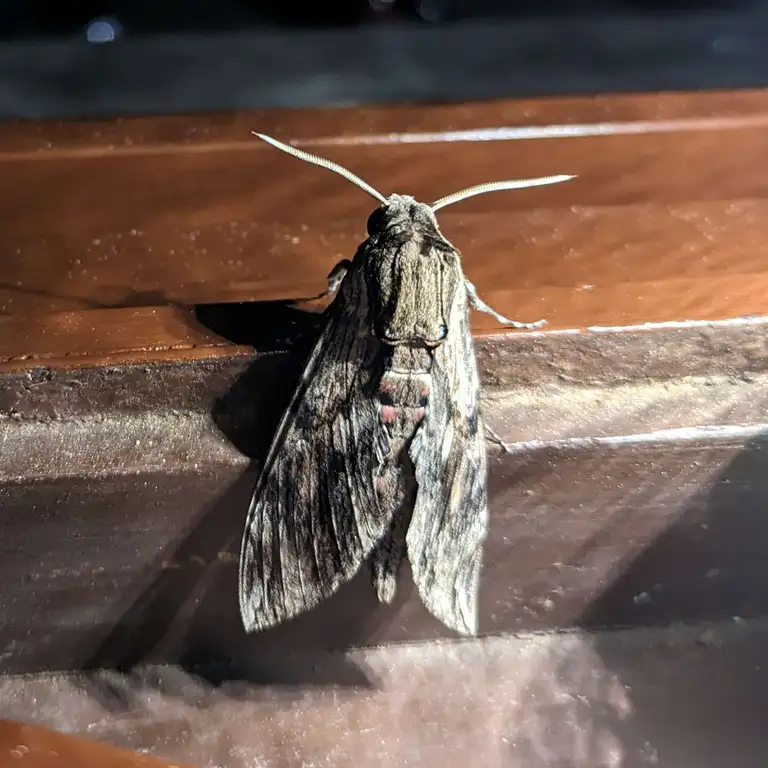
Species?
Agrius convolvuli
